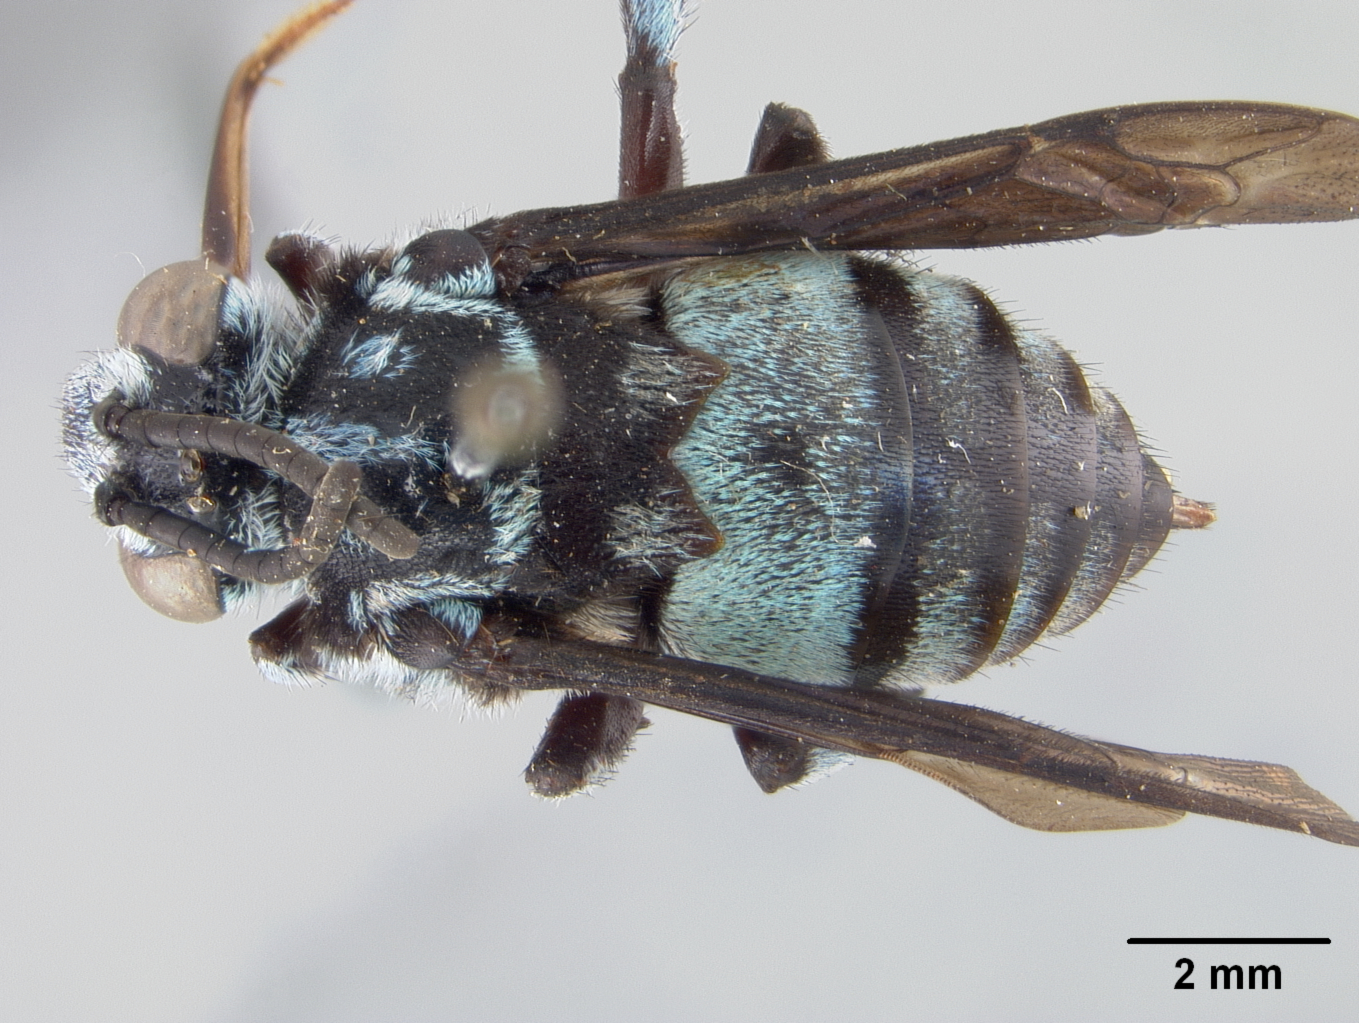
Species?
Crocisa sordida
